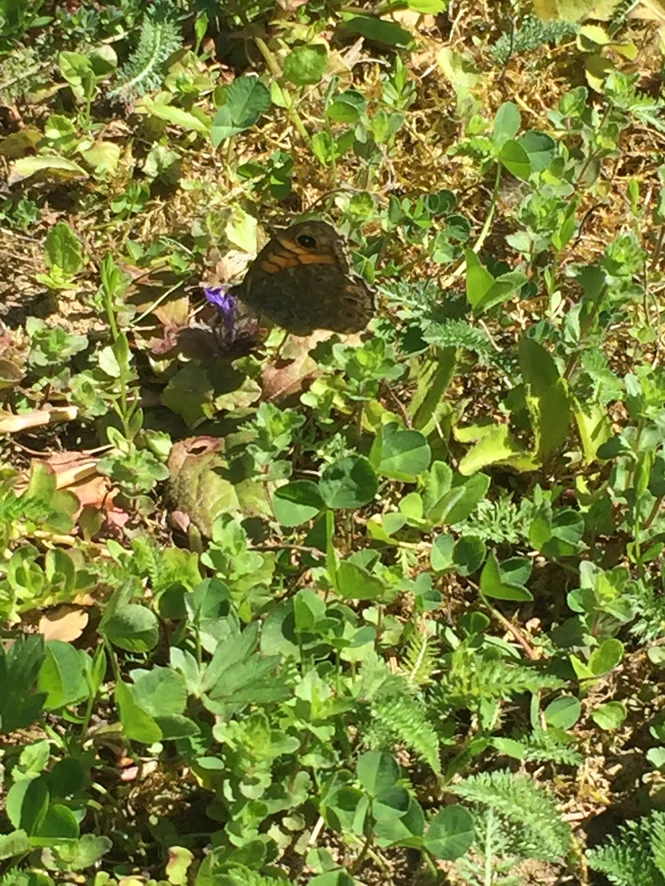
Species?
Lasiommata megera (also Pararge megera)
